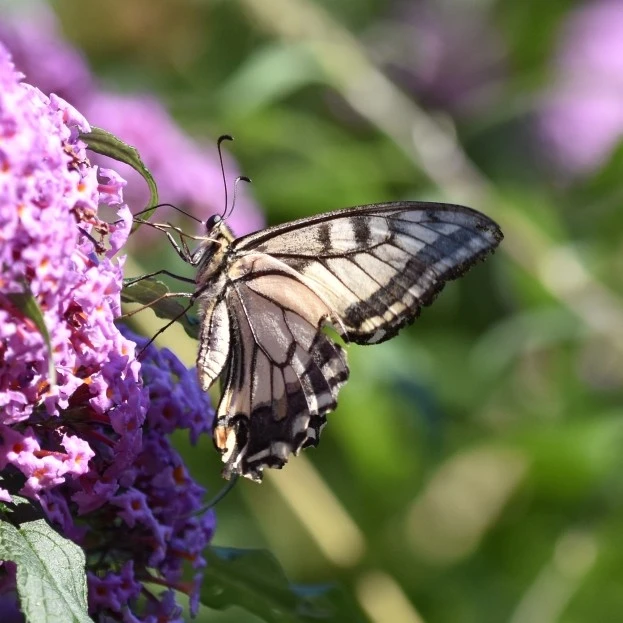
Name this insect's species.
Papilio machaon
